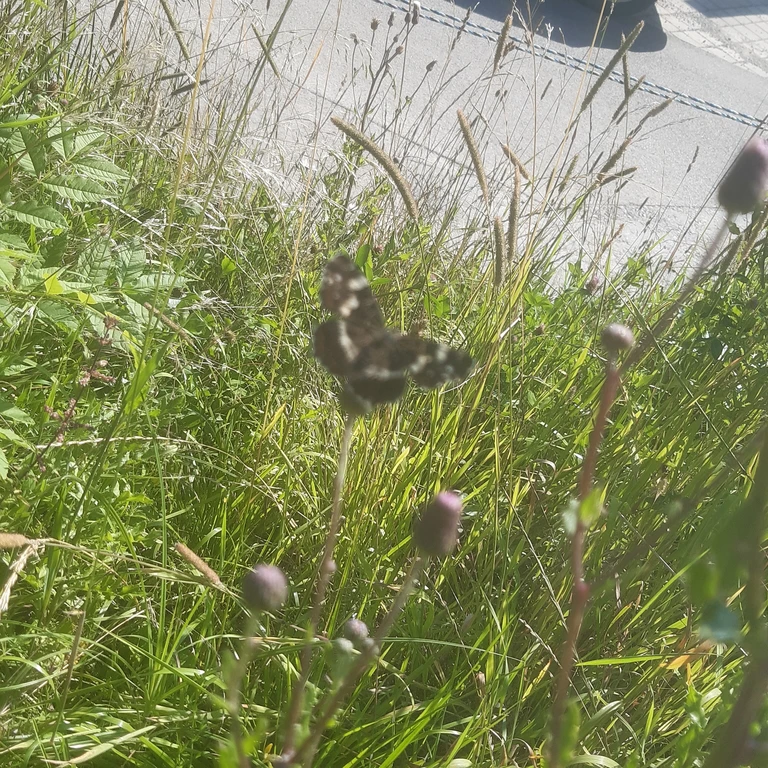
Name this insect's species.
Araschnia levana
